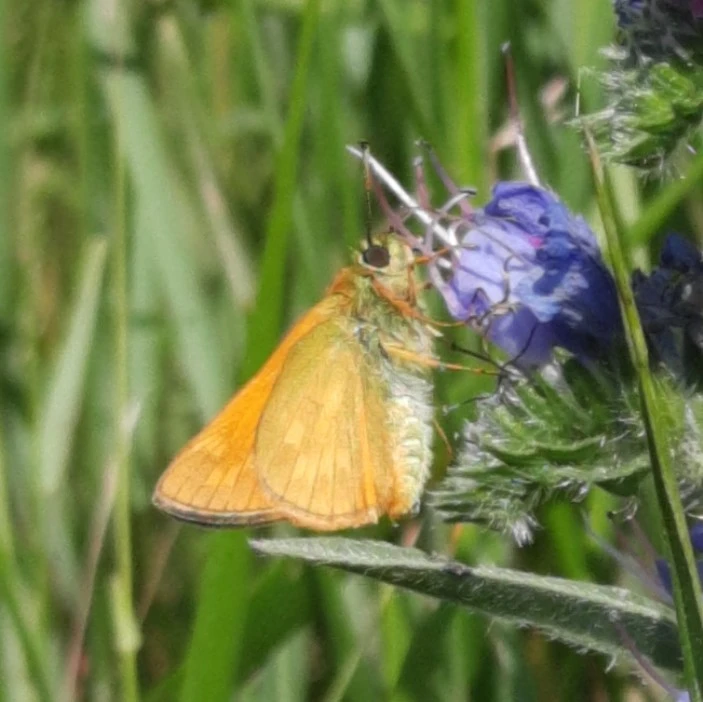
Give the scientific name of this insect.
Ochlodes sylvanus (also Ochlodes venata)
